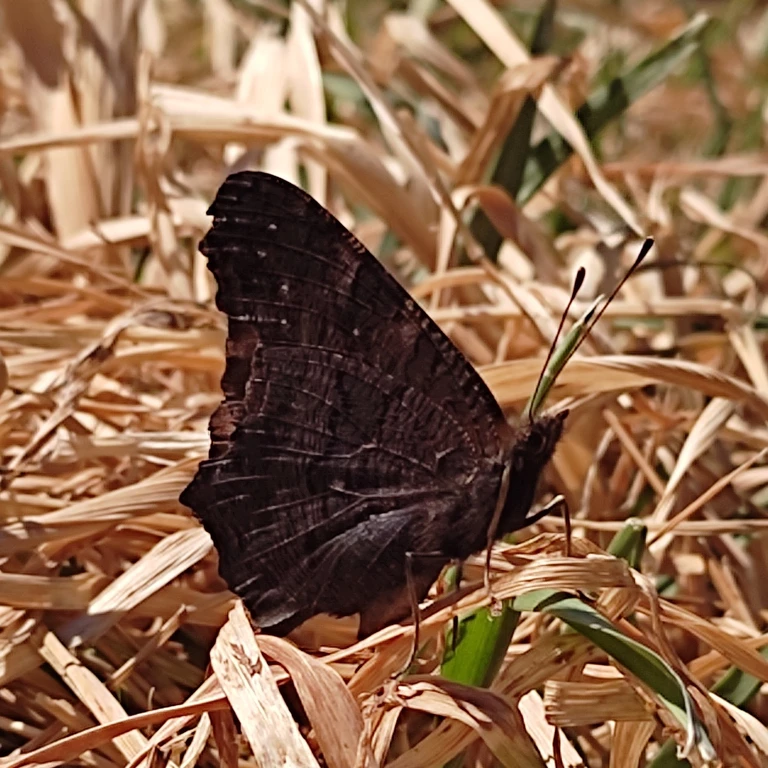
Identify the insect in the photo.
Aglais io
